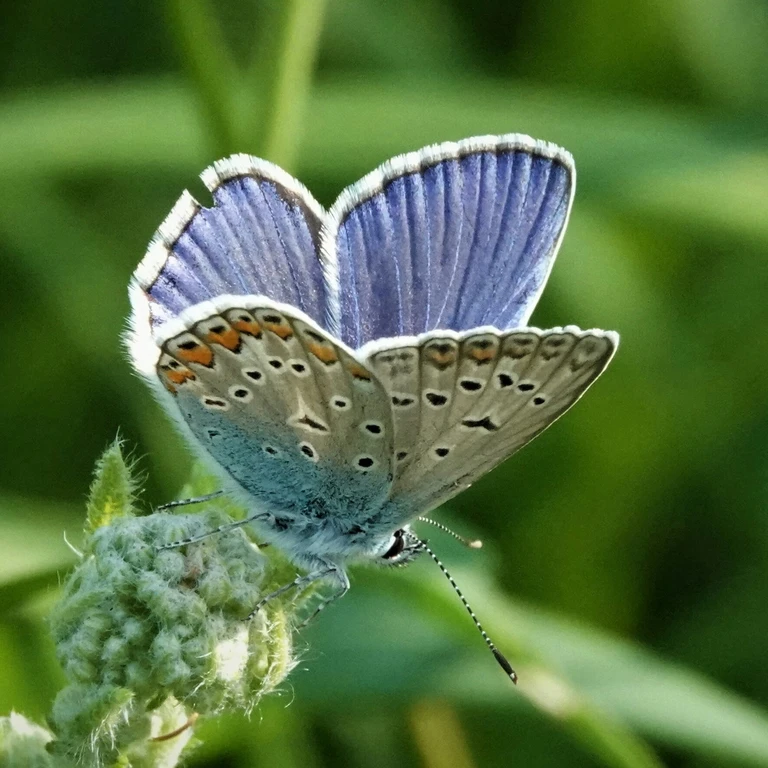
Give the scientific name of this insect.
Polyommatus icarus
